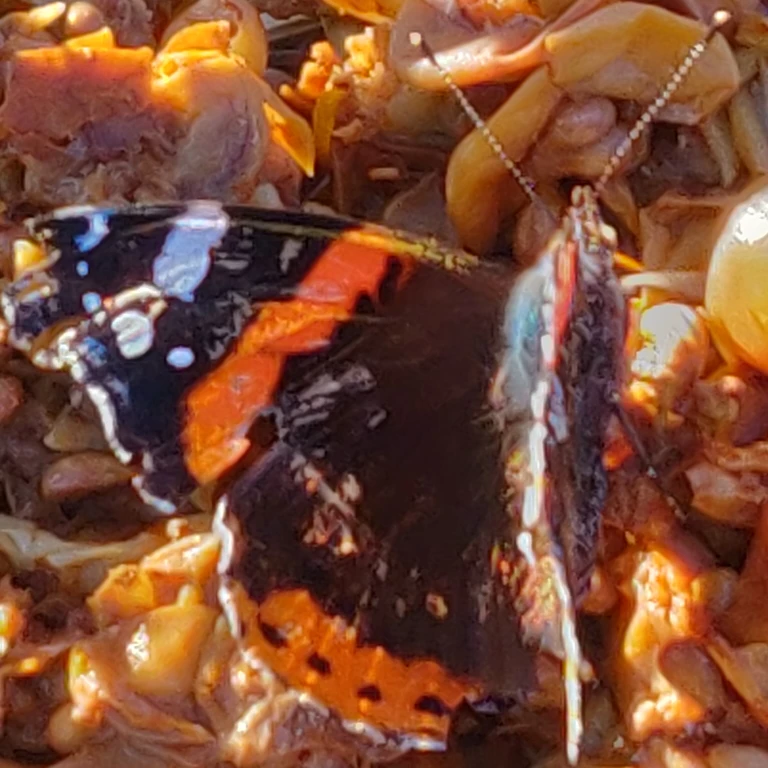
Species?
Vanessa atalanta
